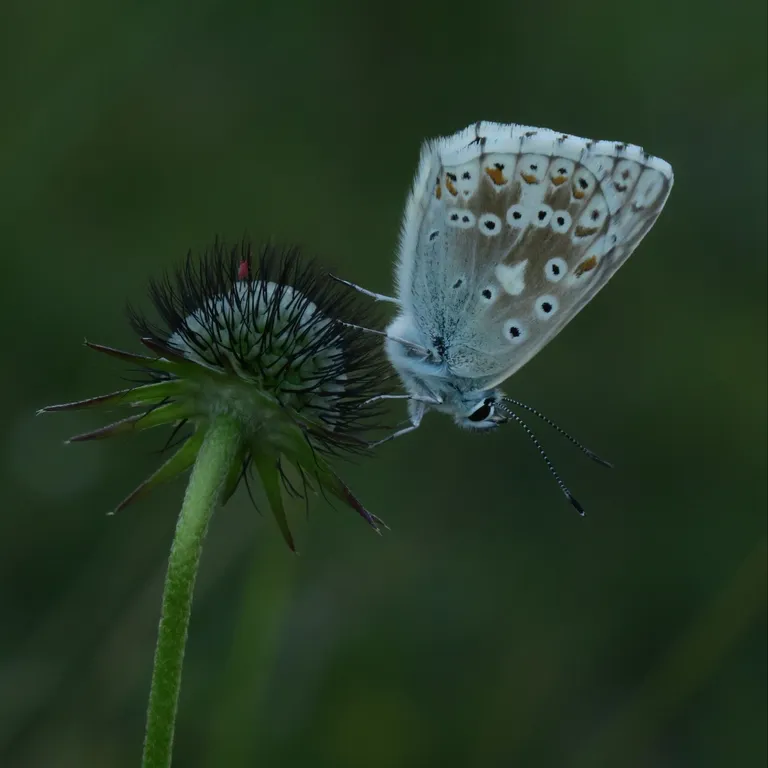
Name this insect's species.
Lysandra coridon
